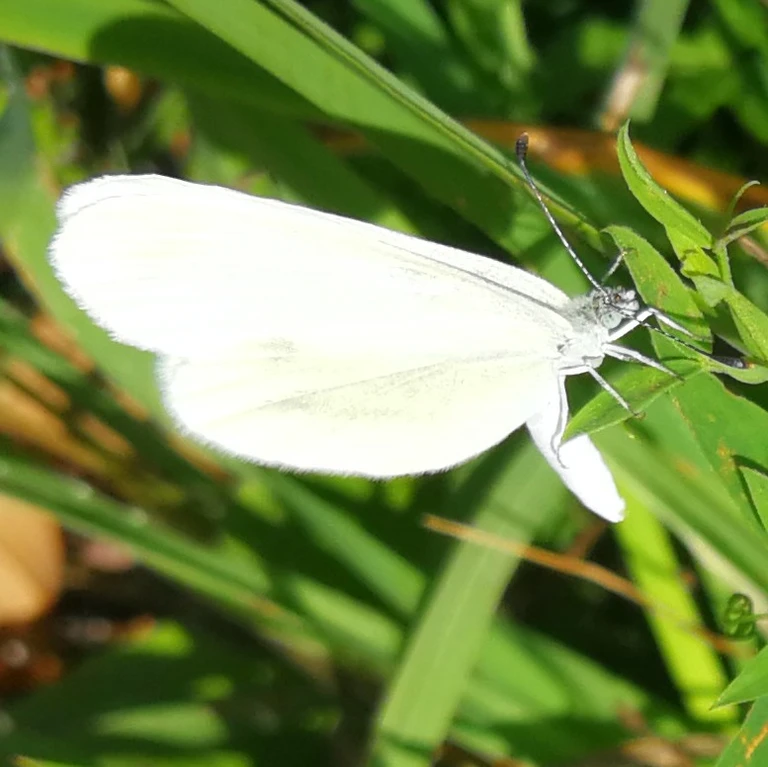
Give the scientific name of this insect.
Leptidea sinapis/juvernica
